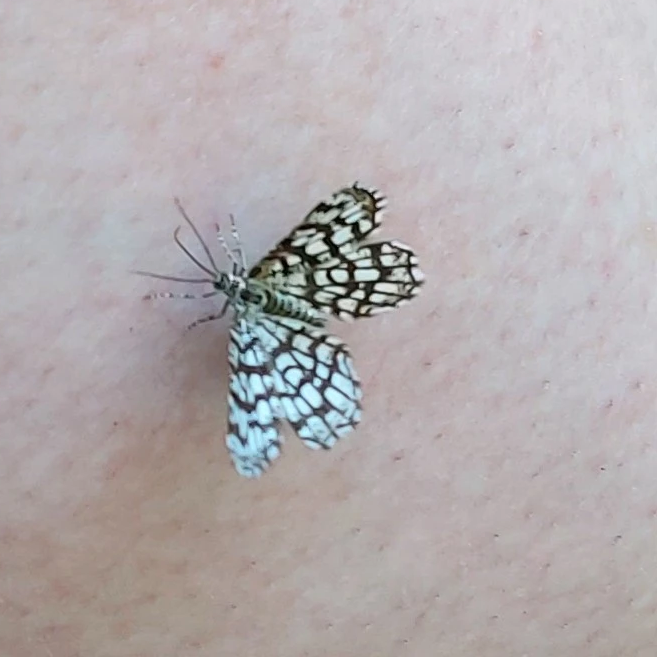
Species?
Chiasmia clathrata
